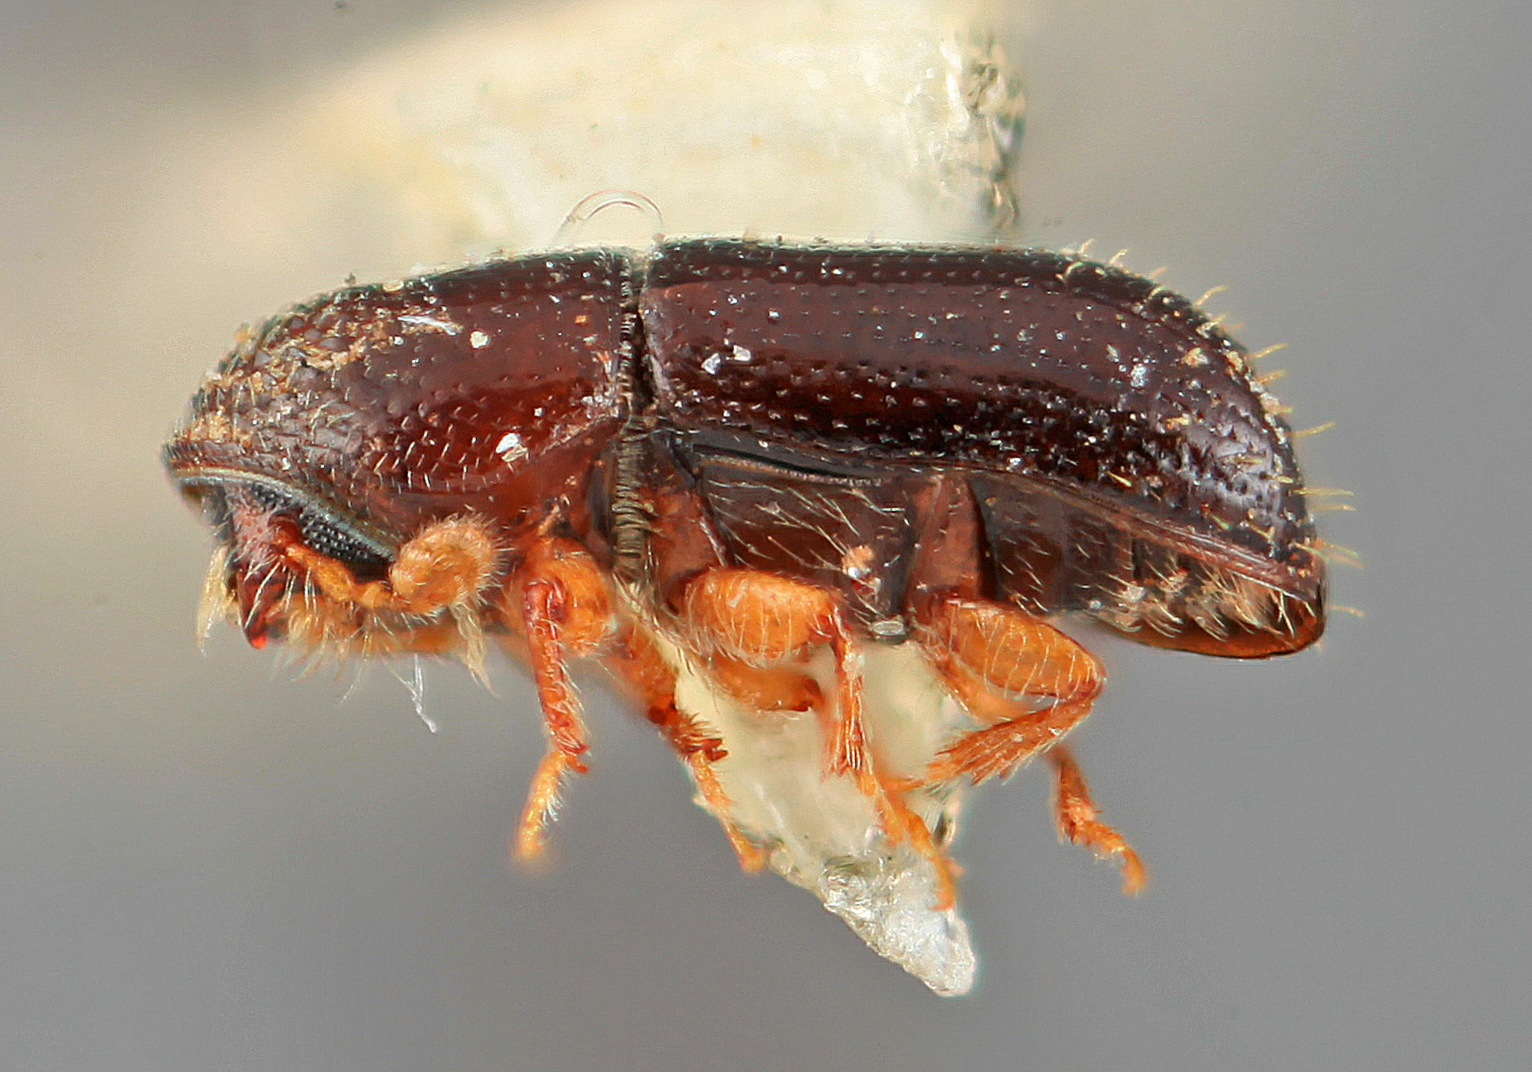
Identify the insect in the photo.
Araptus epistomalis
